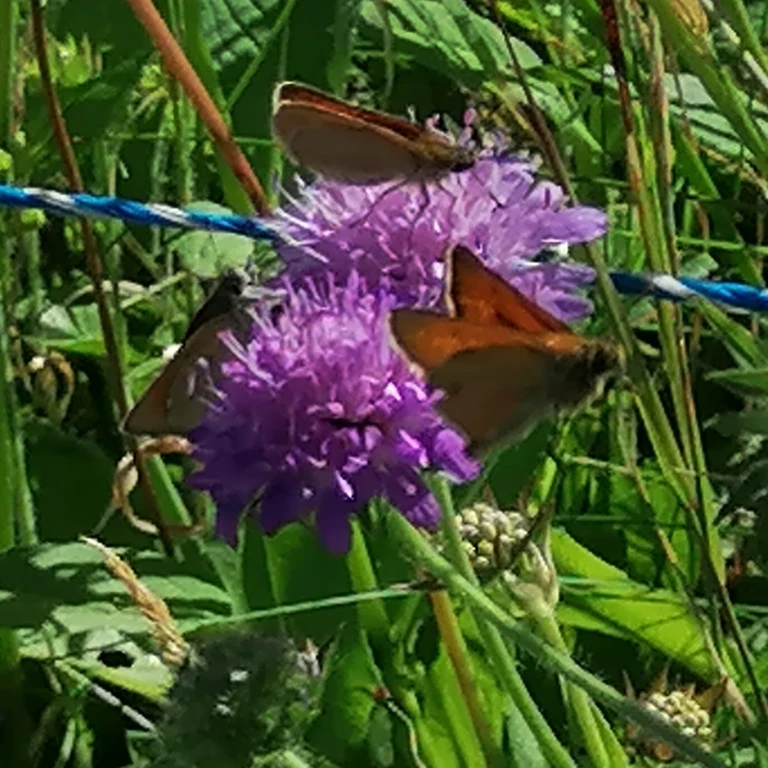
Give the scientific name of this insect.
Ochlodes sylvanus (also Ochlodes venata)
